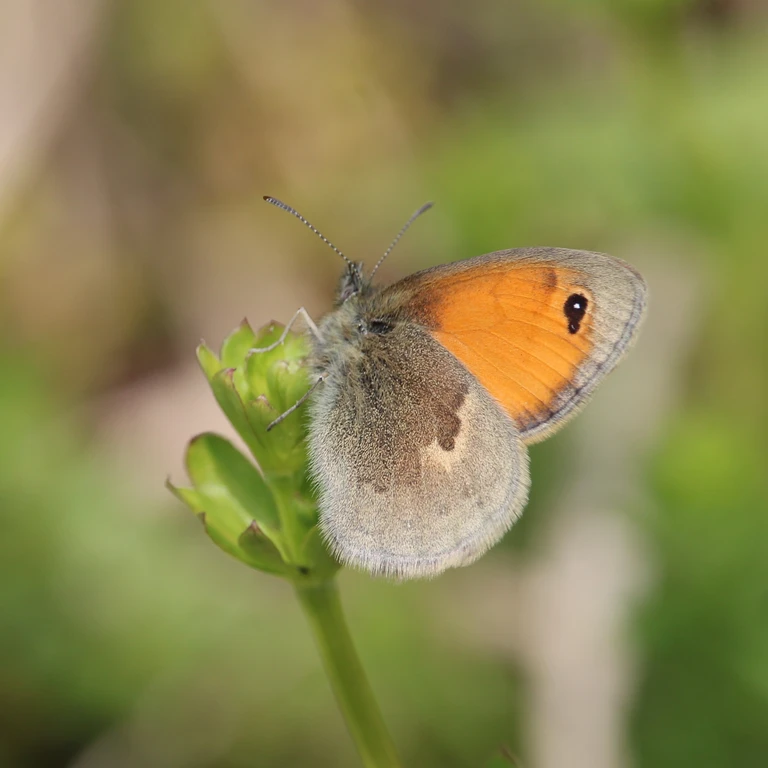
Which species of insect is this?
Coenonympha pamphilus
